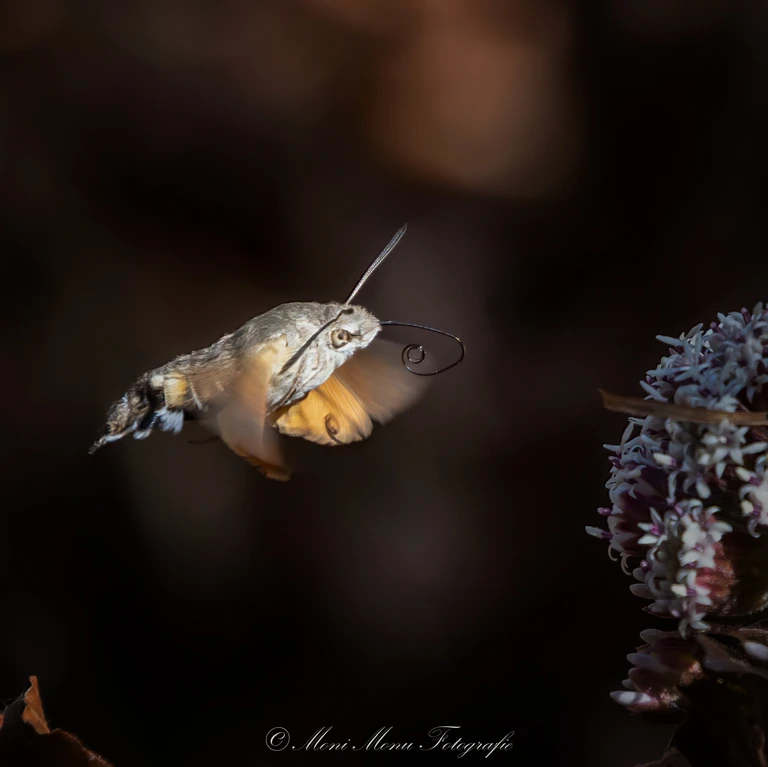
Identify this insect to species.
Macroglossum stellatarum
